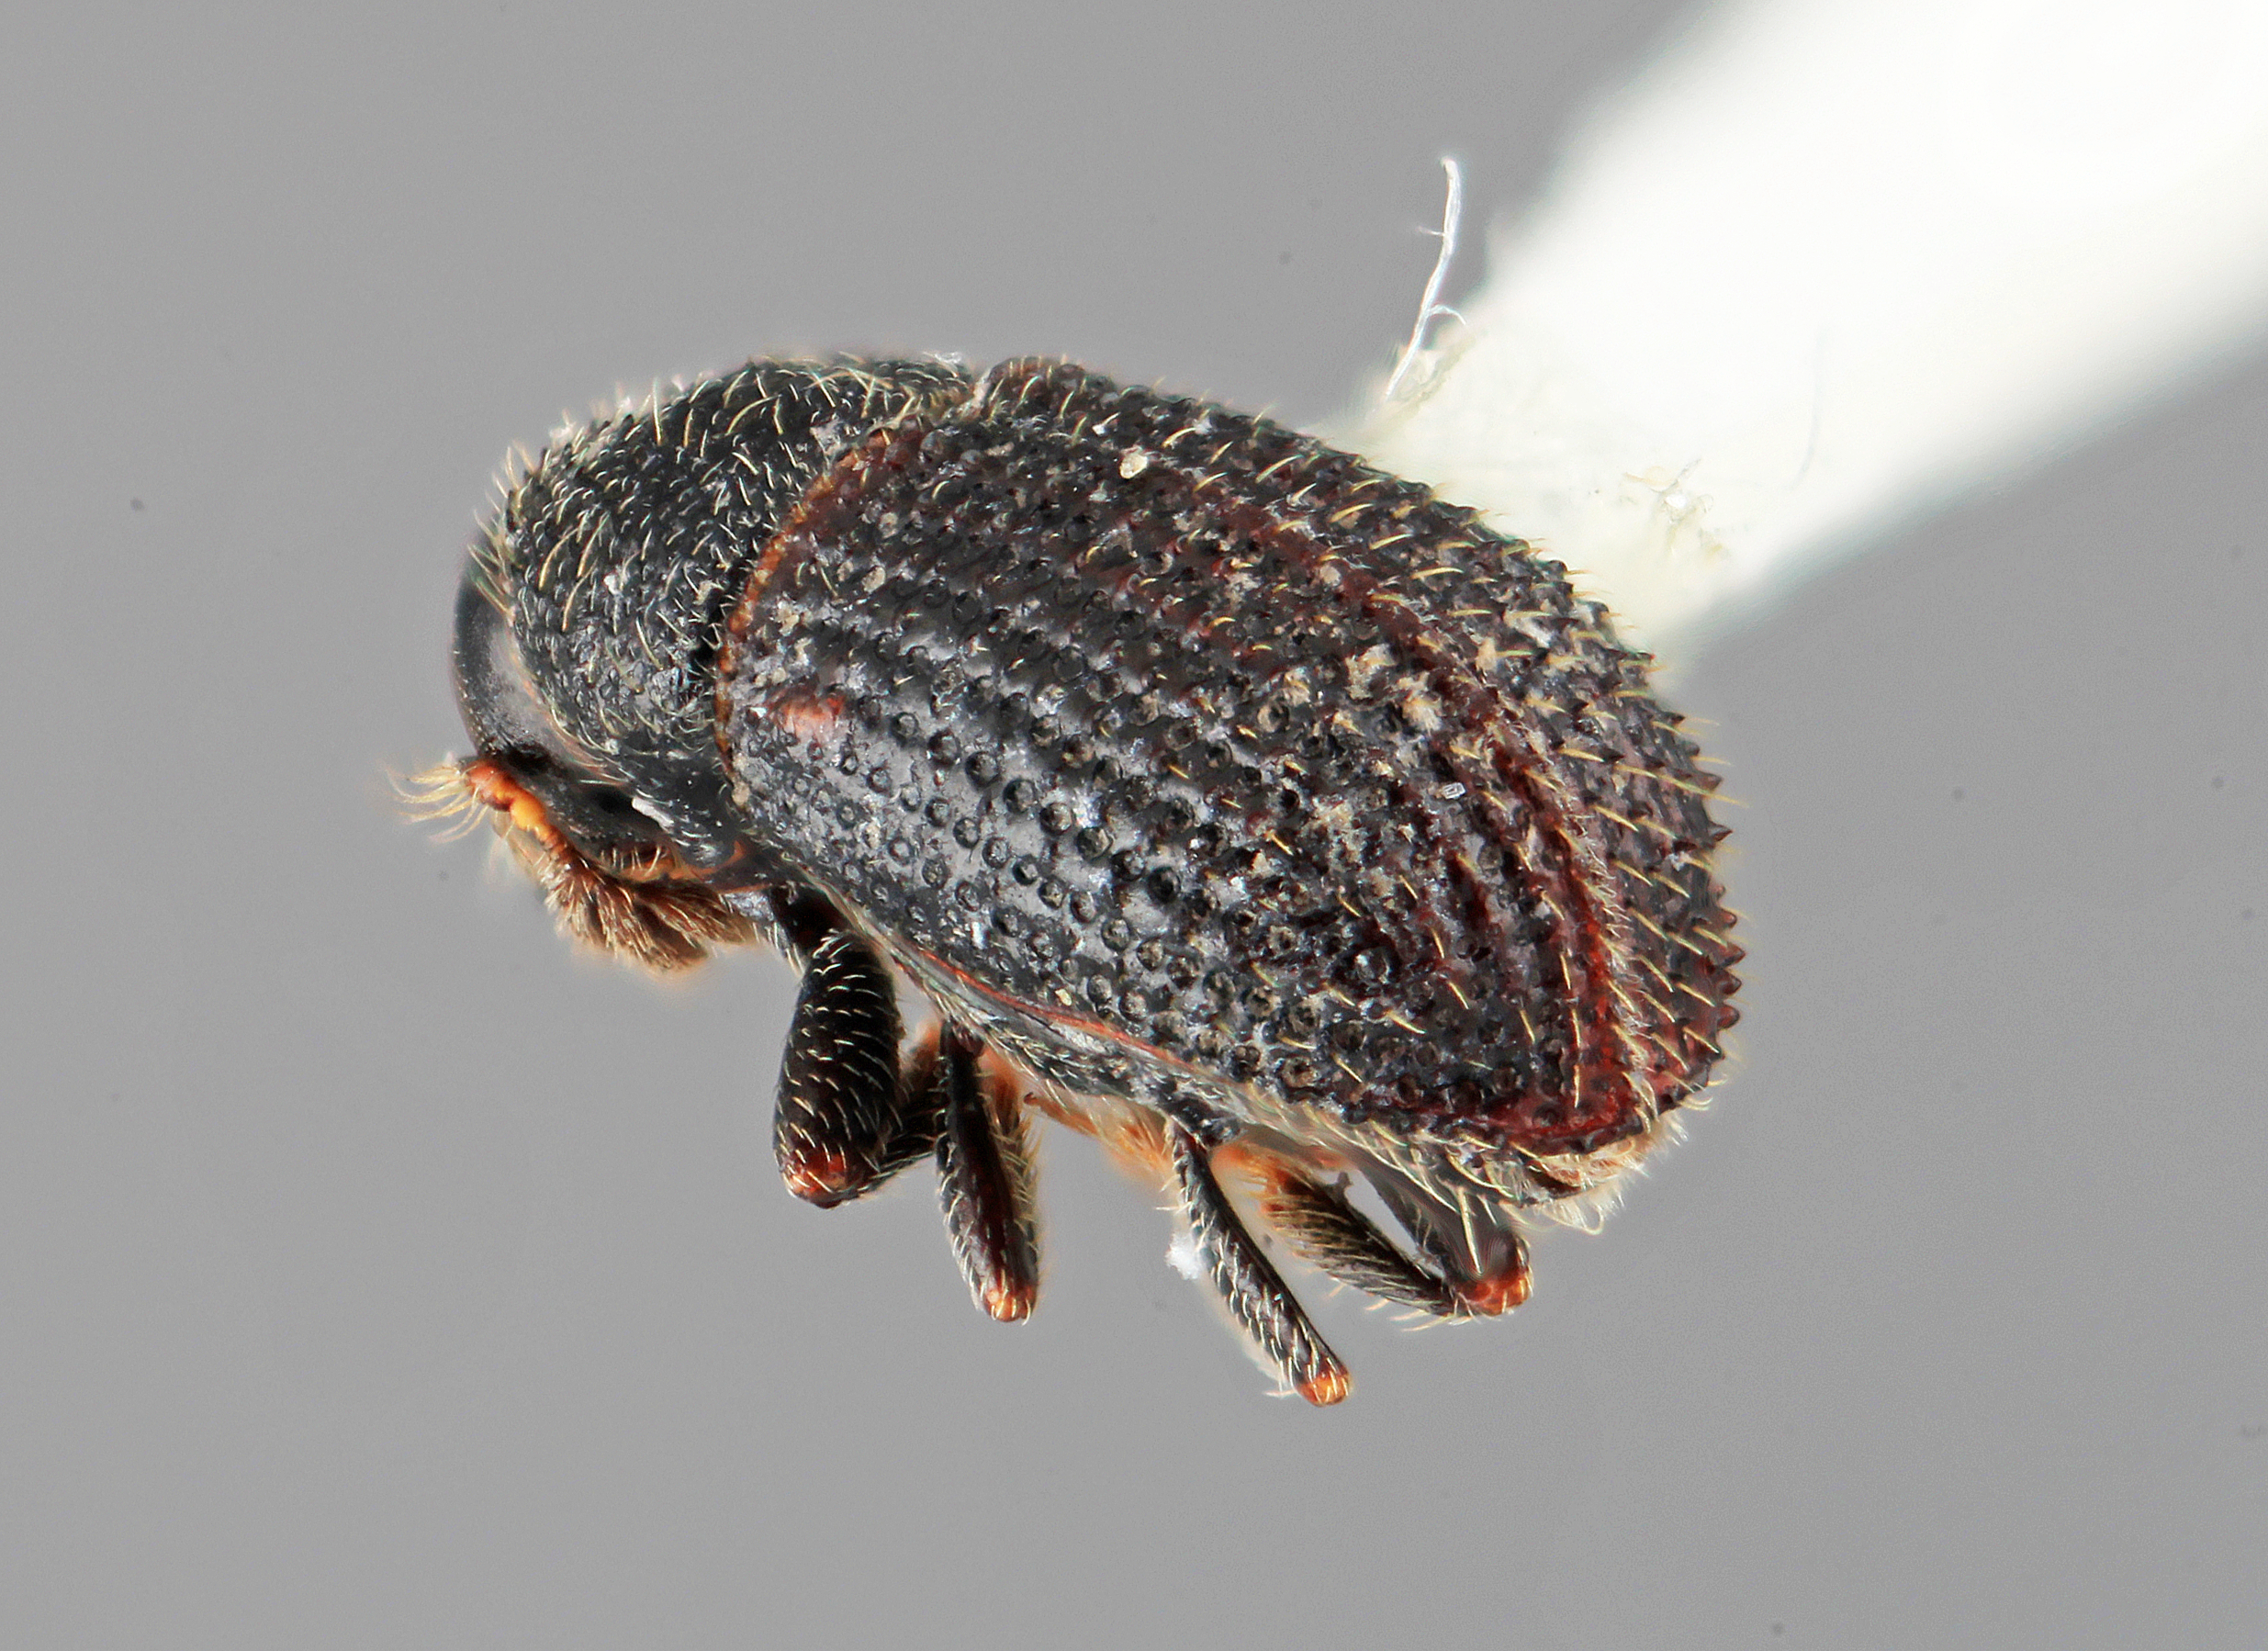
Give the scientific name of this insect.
Phloeotribus nebulosus
